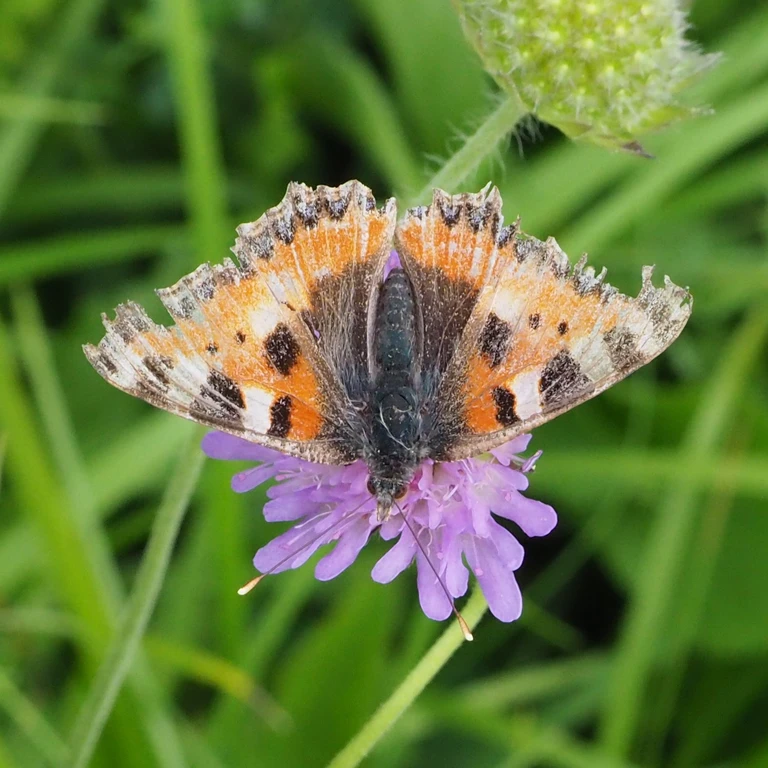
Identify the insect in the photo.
Aglais urticae
